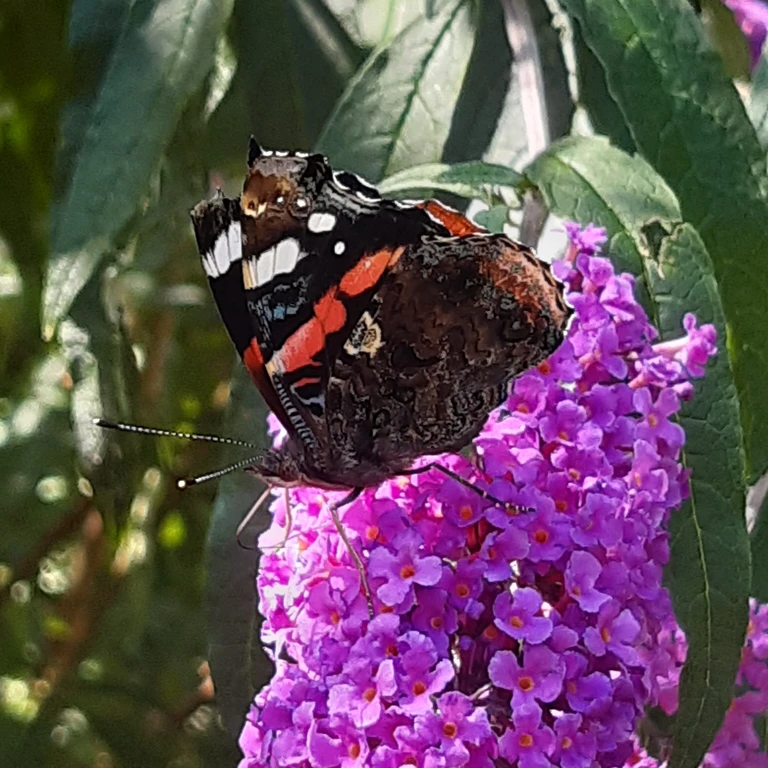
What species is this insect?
Vanessa atalanta
